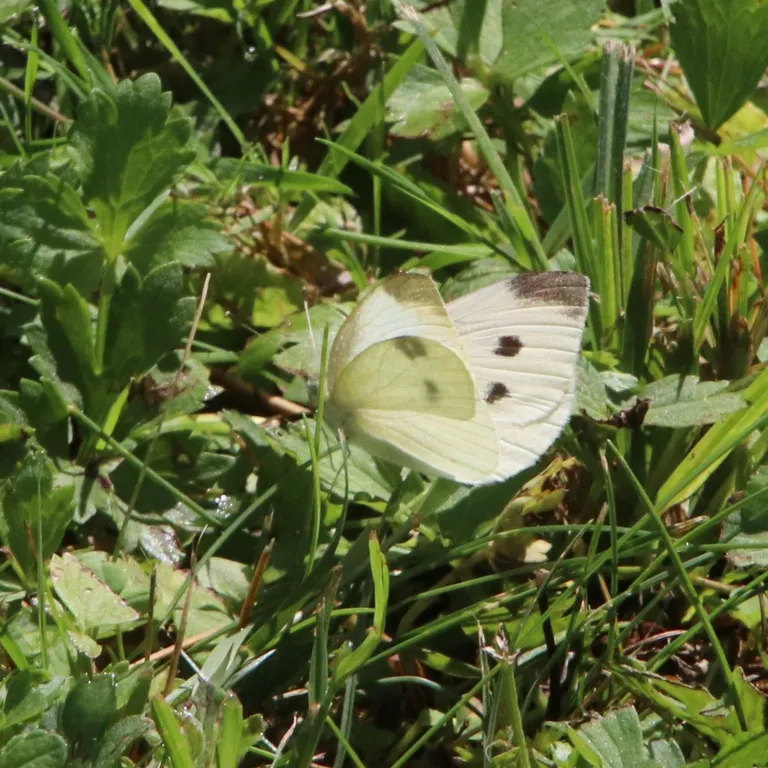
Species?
Pieris rapae
